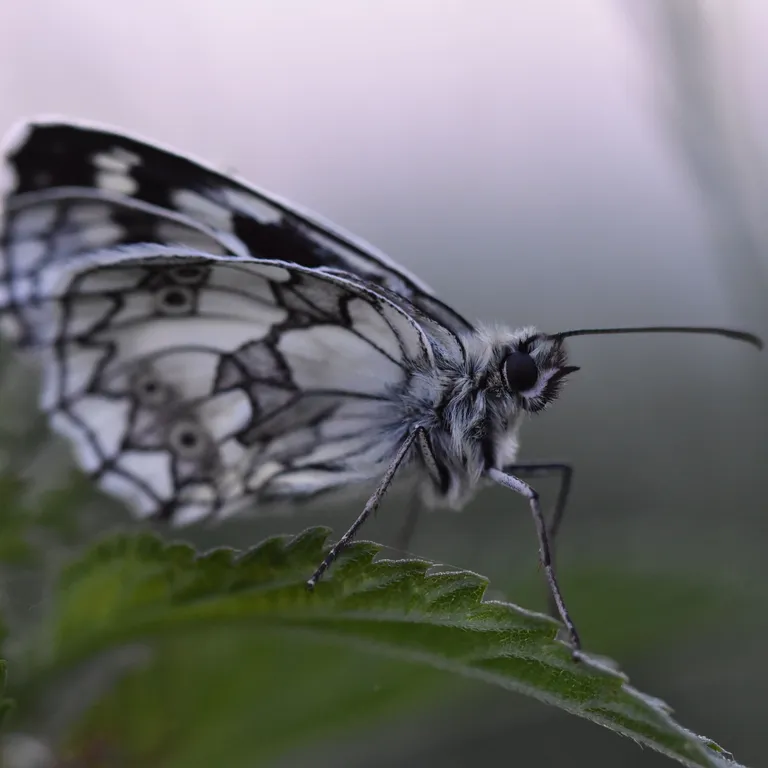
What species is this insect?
Melanargia galathea
